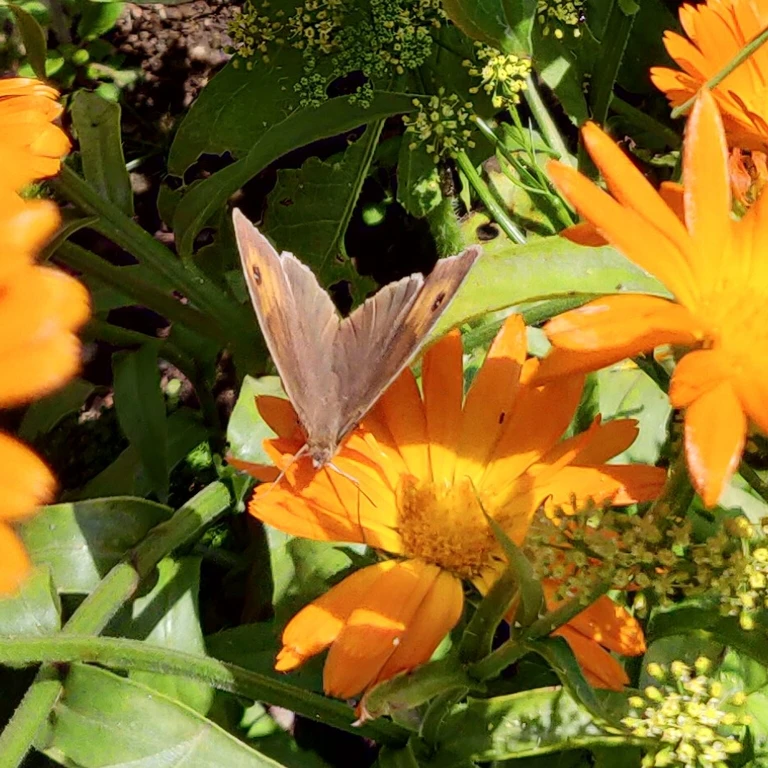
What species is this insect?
Maniola jurtina
